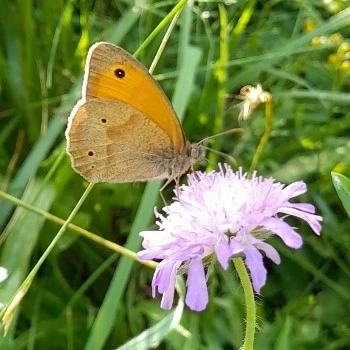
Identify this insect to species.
Maniola jurtina
